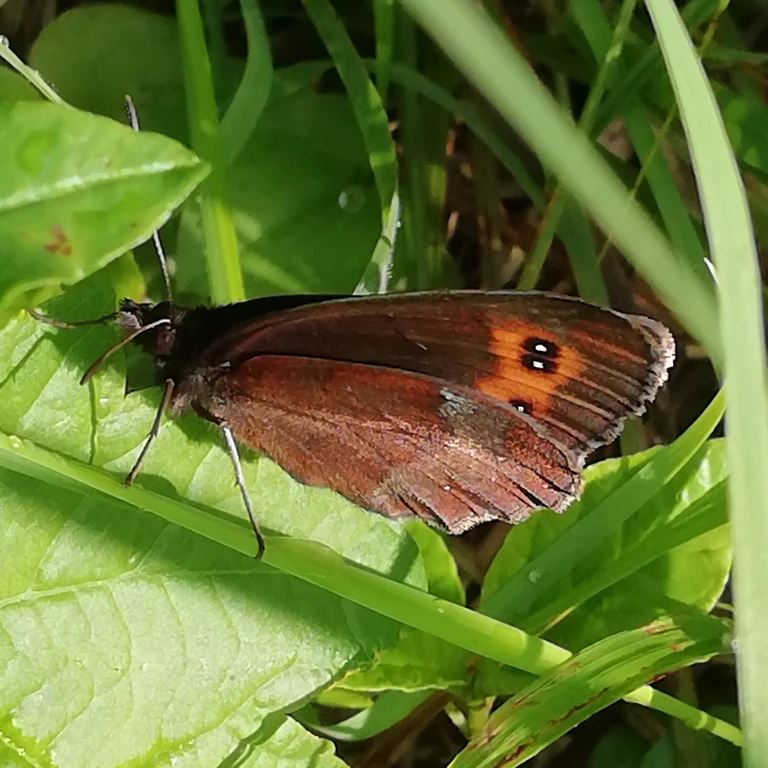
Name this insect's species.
Erebia ligea
